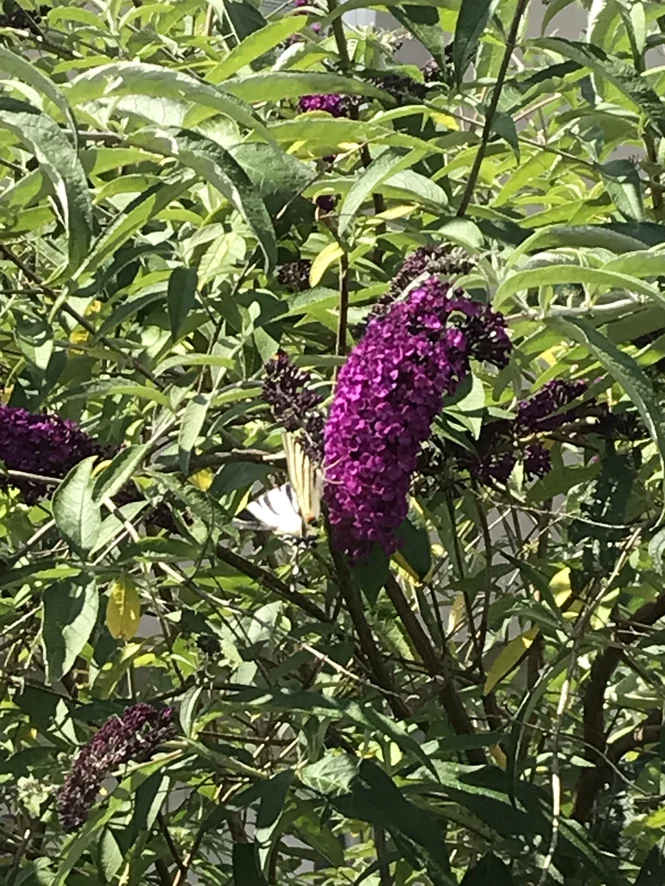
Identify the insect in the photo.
Iphiclides podalirius
